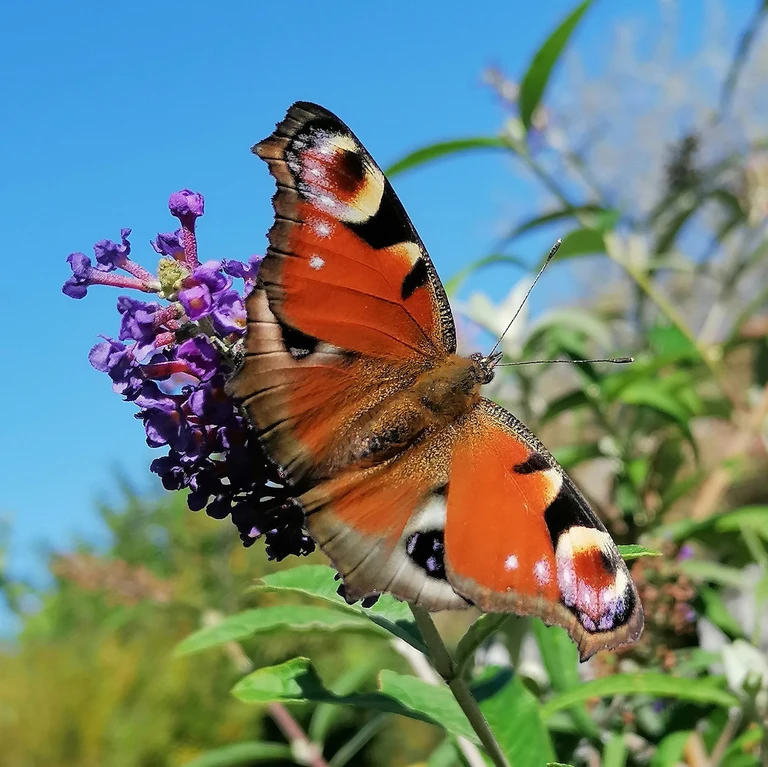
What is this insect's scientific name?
Aglais io
